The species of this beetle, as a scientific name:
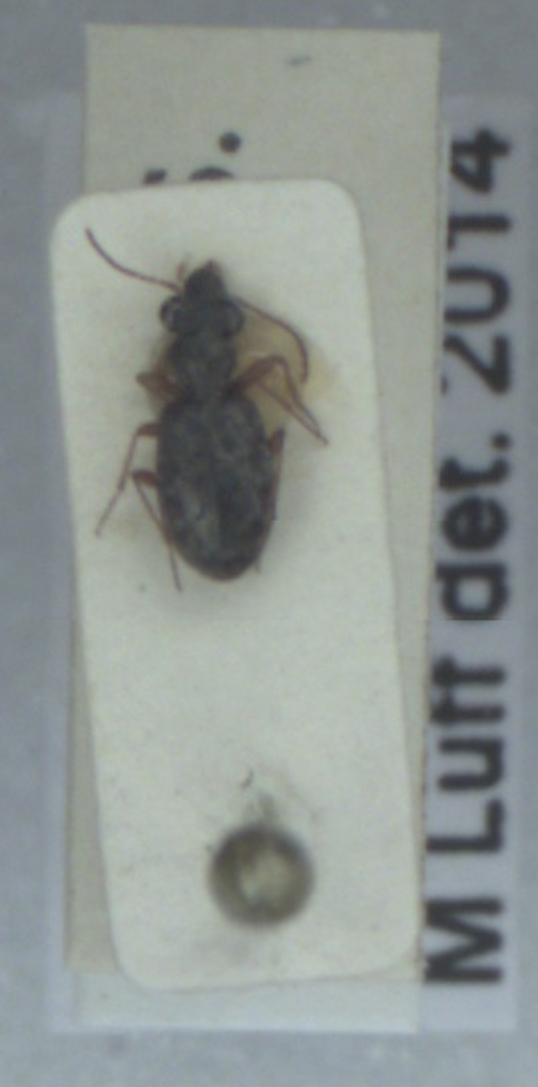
Asaphidion curtum
